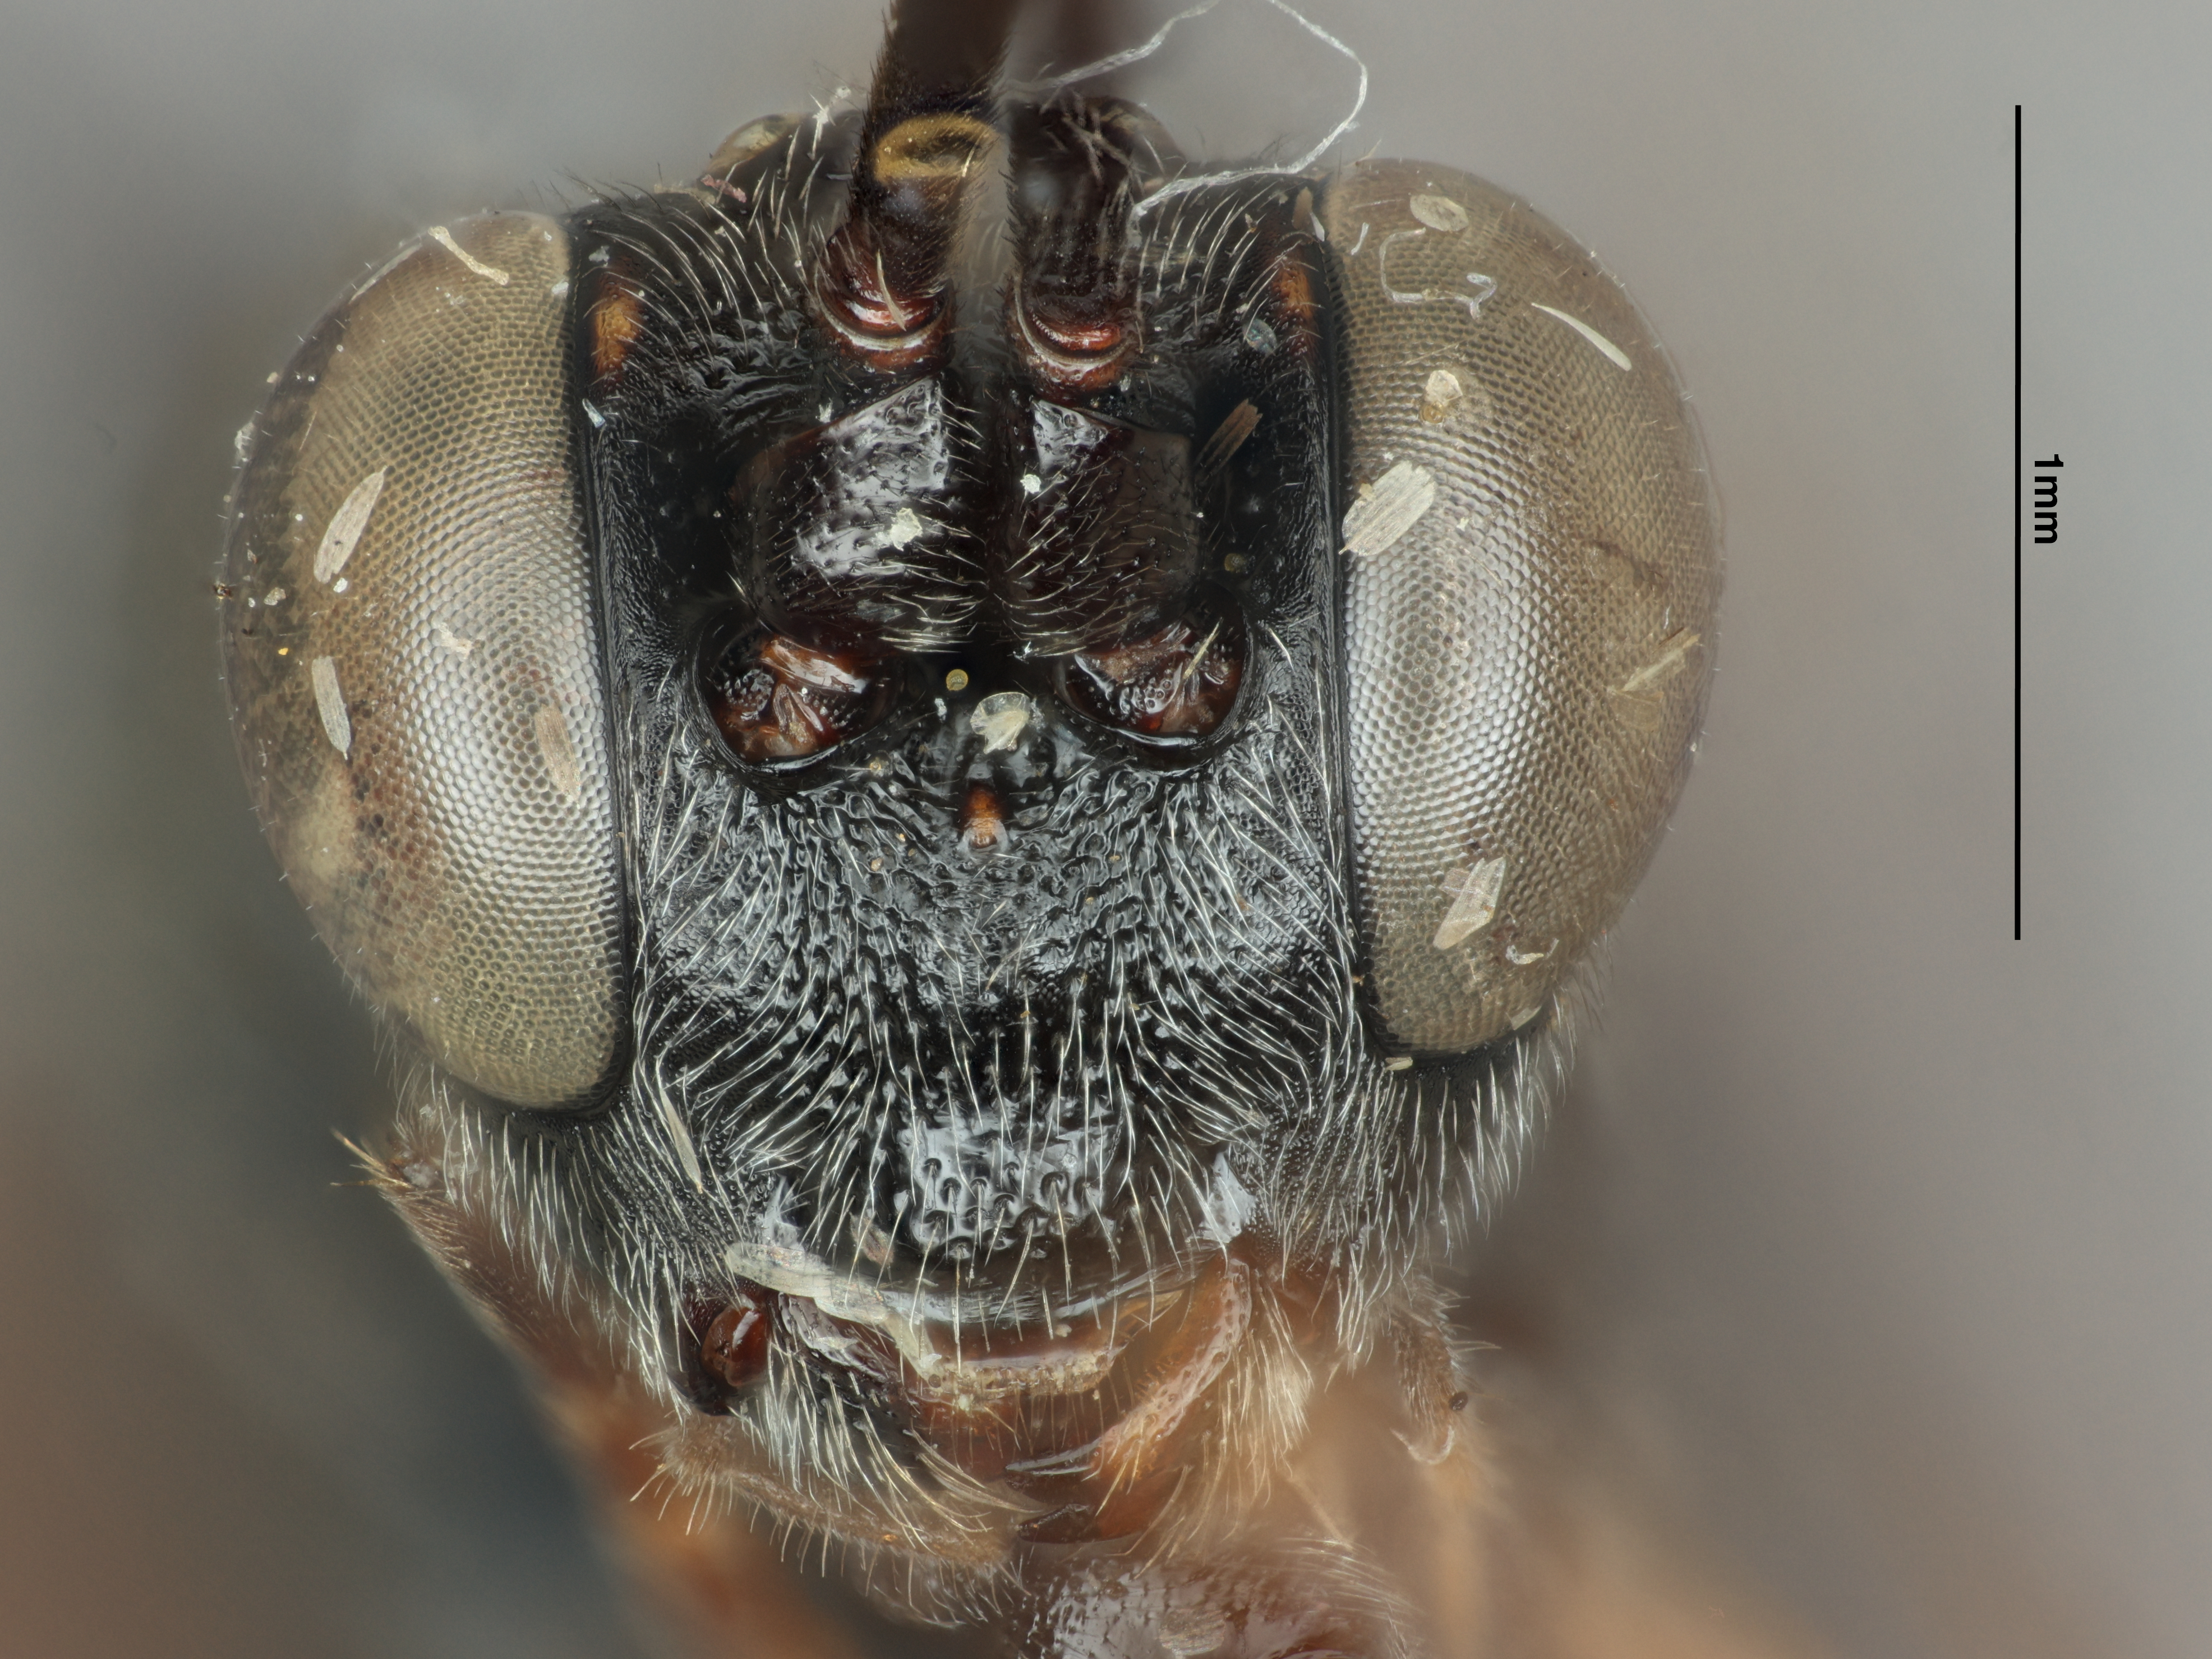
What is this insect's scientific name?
Mesostenus tyemporalis
